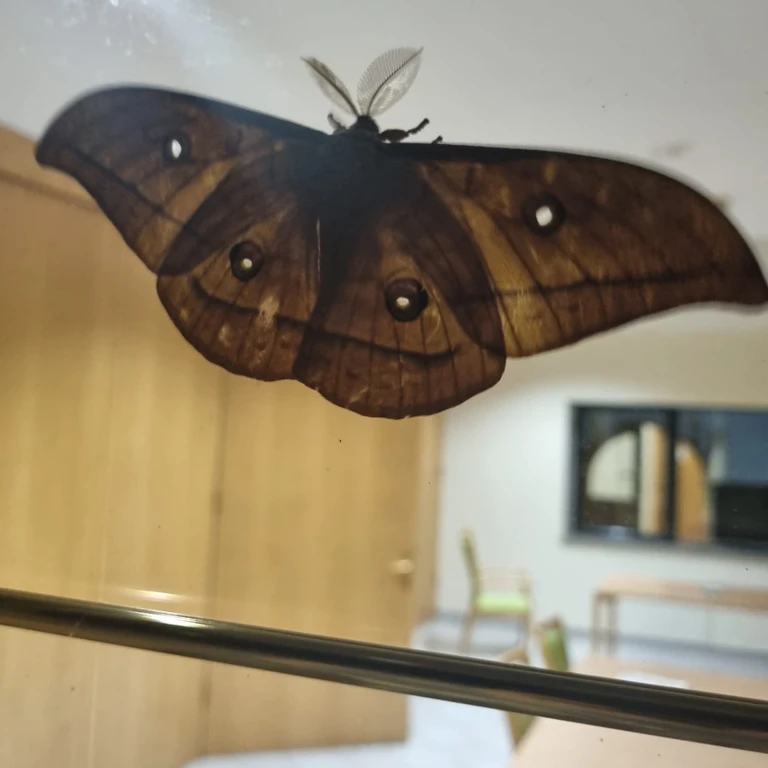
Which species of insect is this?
Antheraea yamamai
